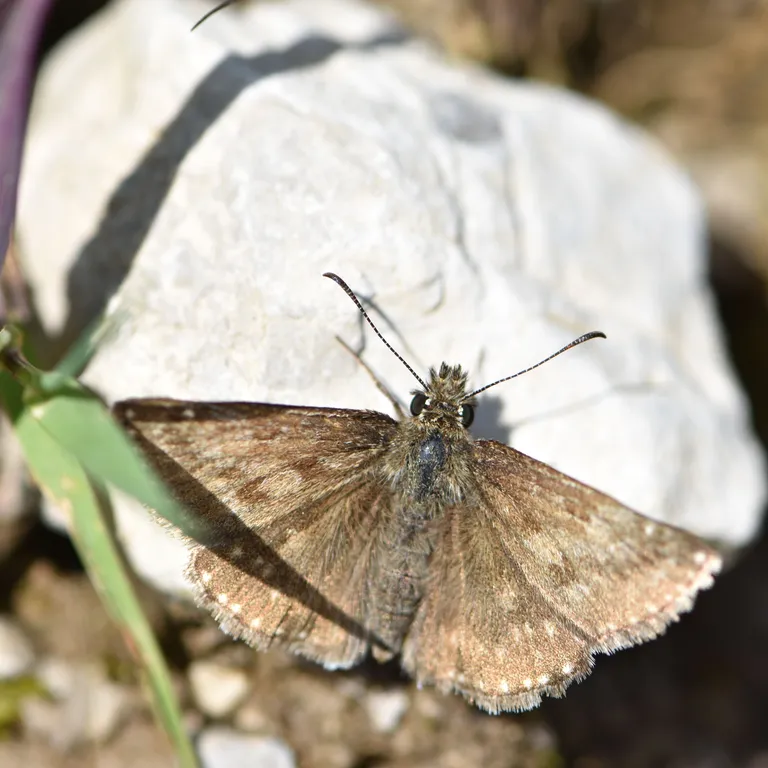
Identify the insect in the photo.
Erynnis tages
